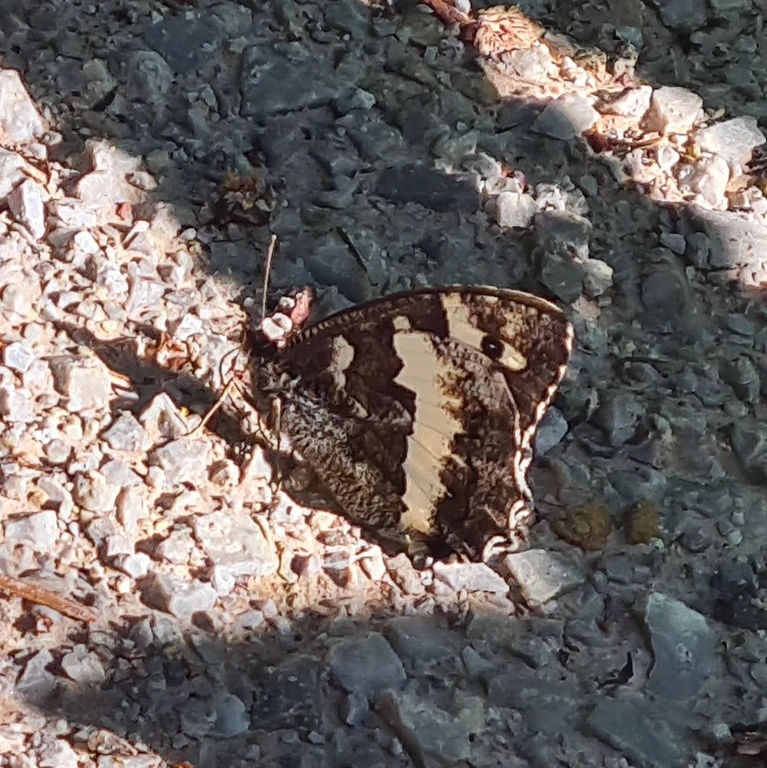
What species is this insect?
Brintesia circe
